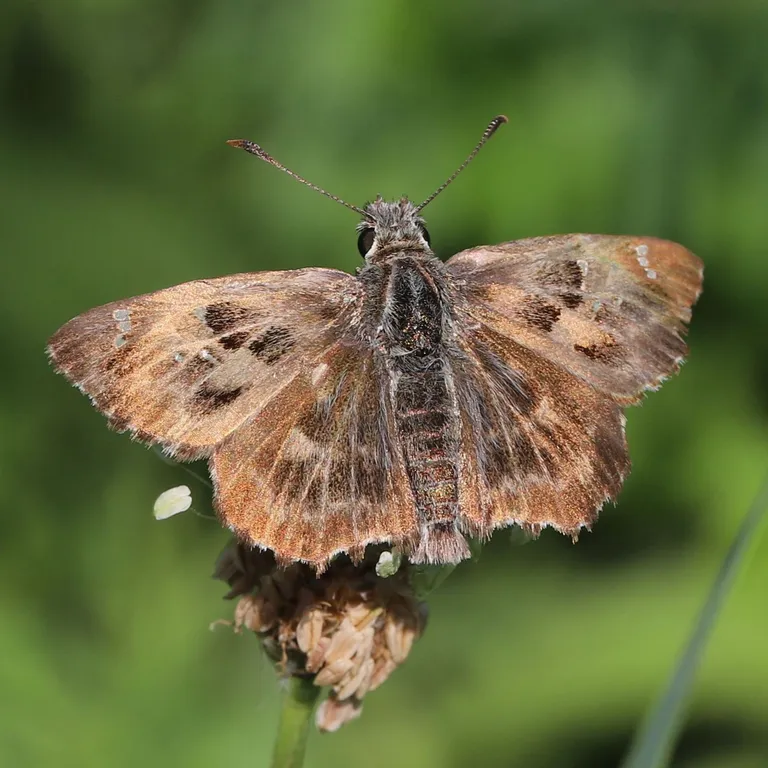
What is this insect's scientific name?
Carcharodus alceae
